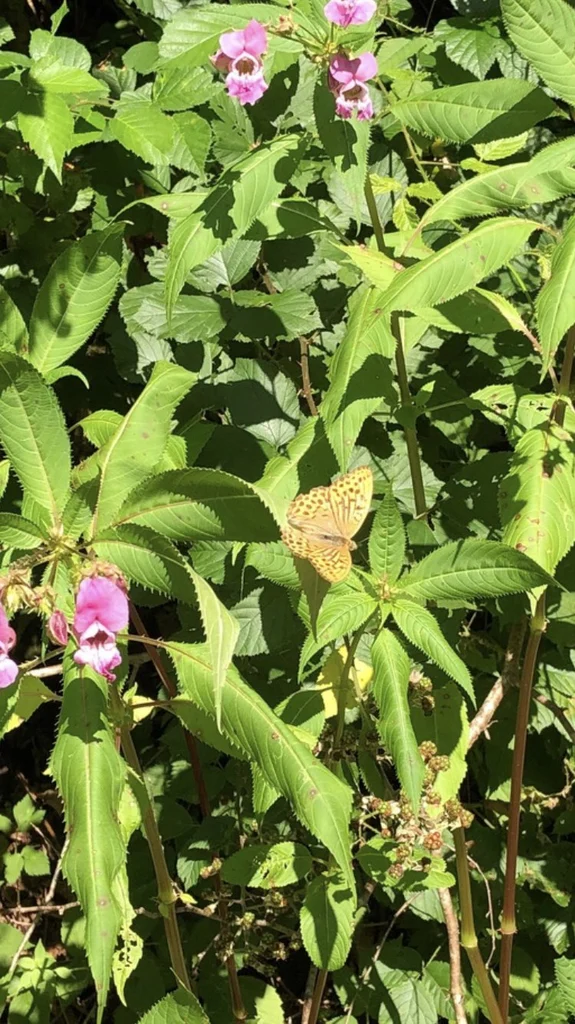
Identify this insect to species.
Argynnis paphia
